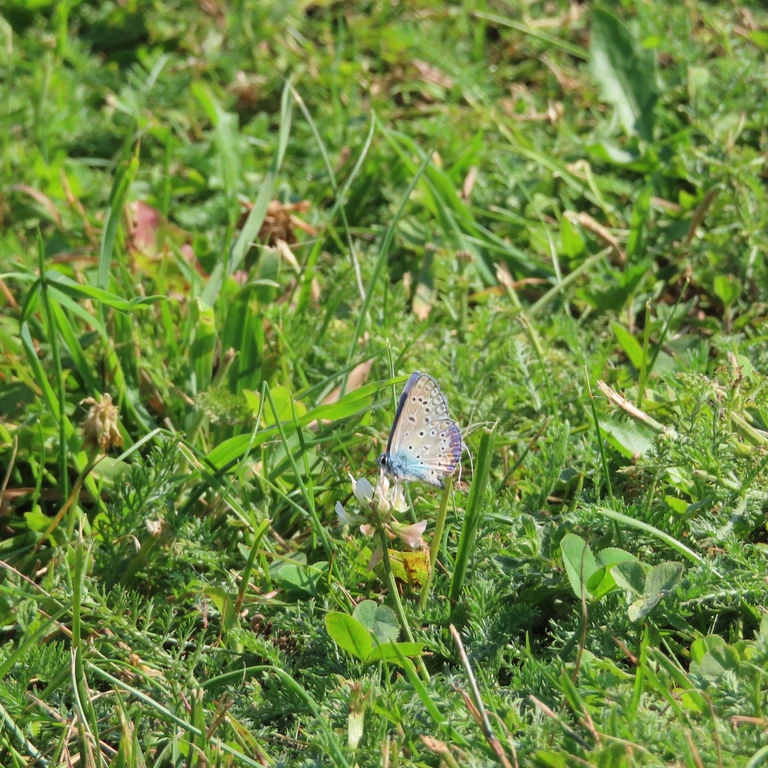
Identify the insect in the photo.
Polyommatus icarus
